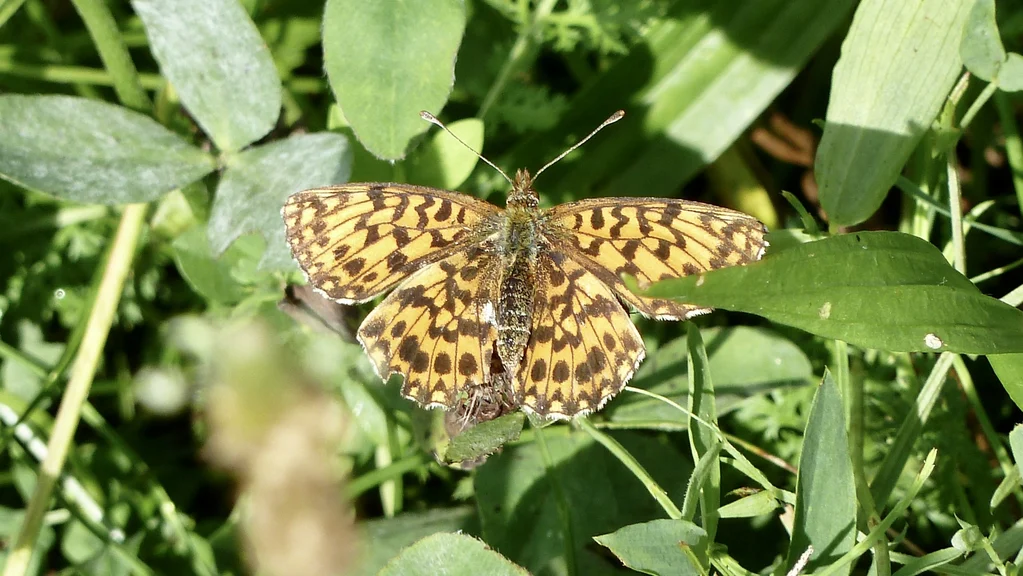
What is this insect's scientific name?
Boloria dia
